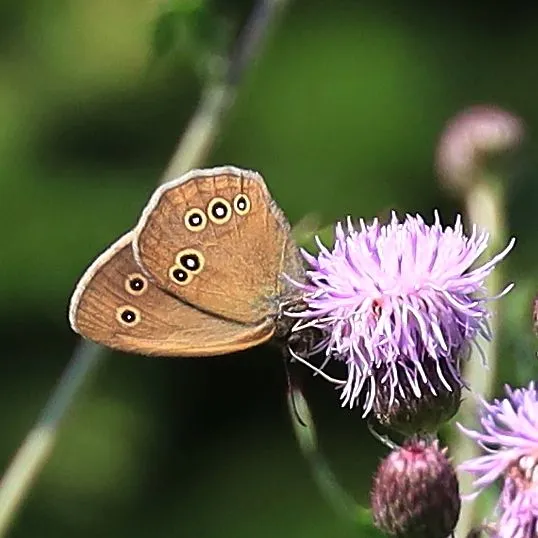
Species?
Aphantopus hyperantus
